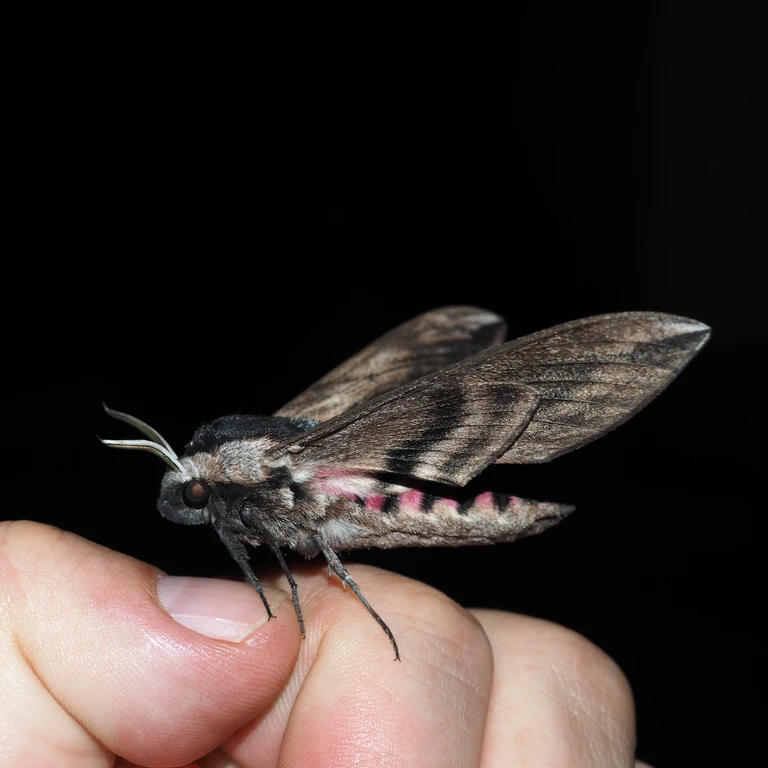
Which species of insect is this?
Sphinx ligustri
